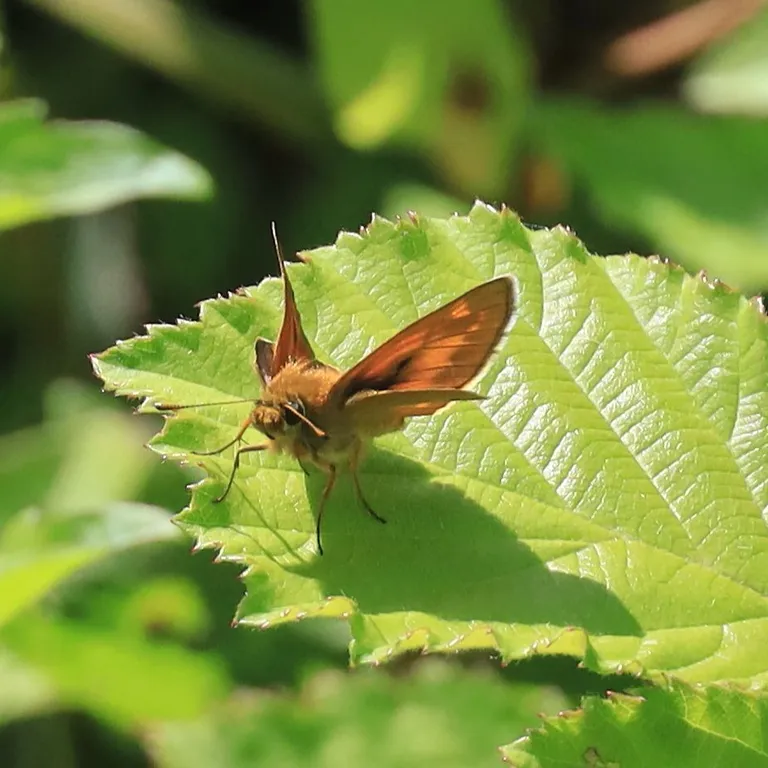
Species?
Ochlodes sylvanus (also Ochlodes venata)
